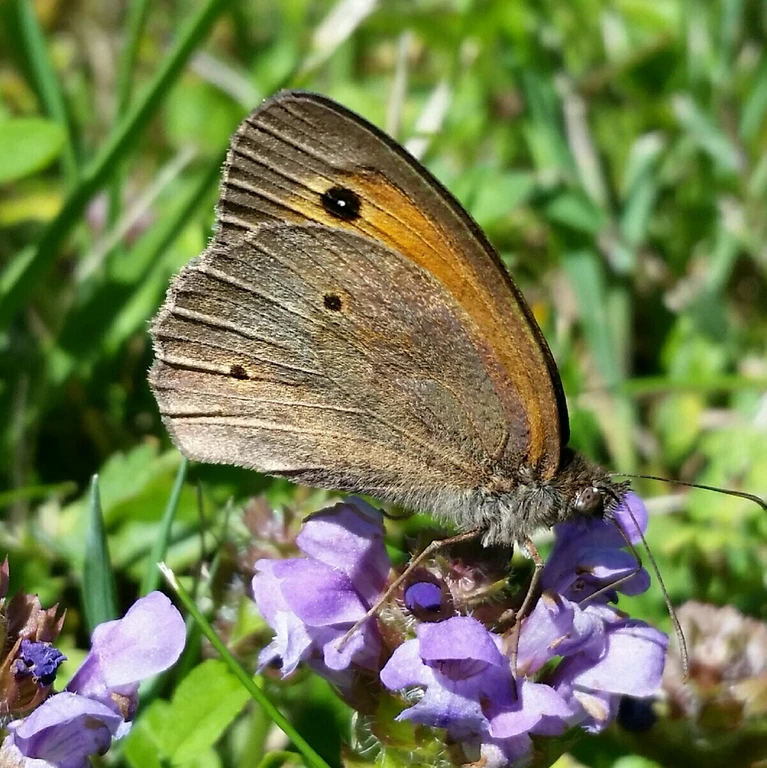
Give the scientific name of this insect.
Maniola jurtina
